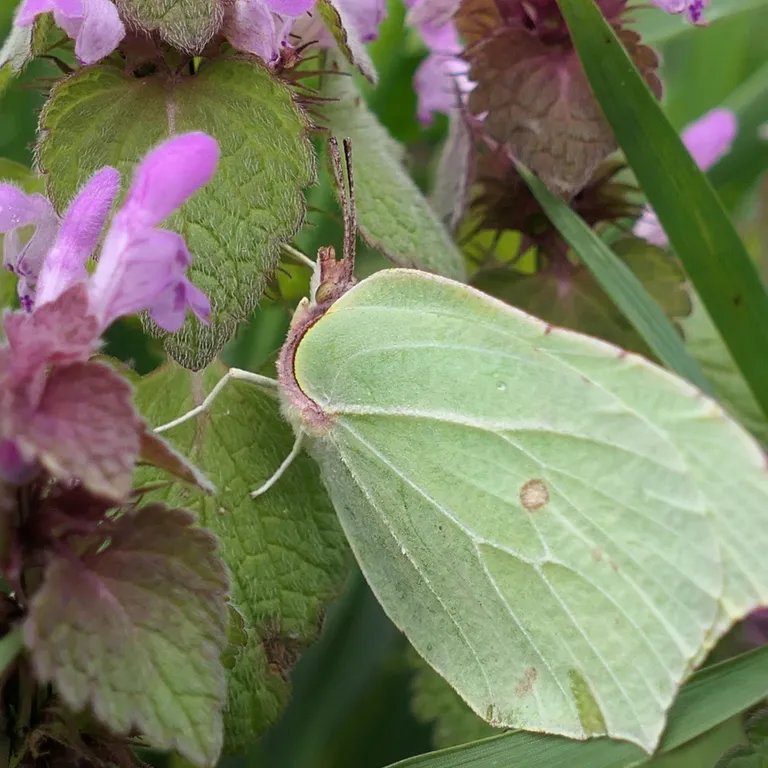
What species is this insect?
Gonepteryx rhamni
